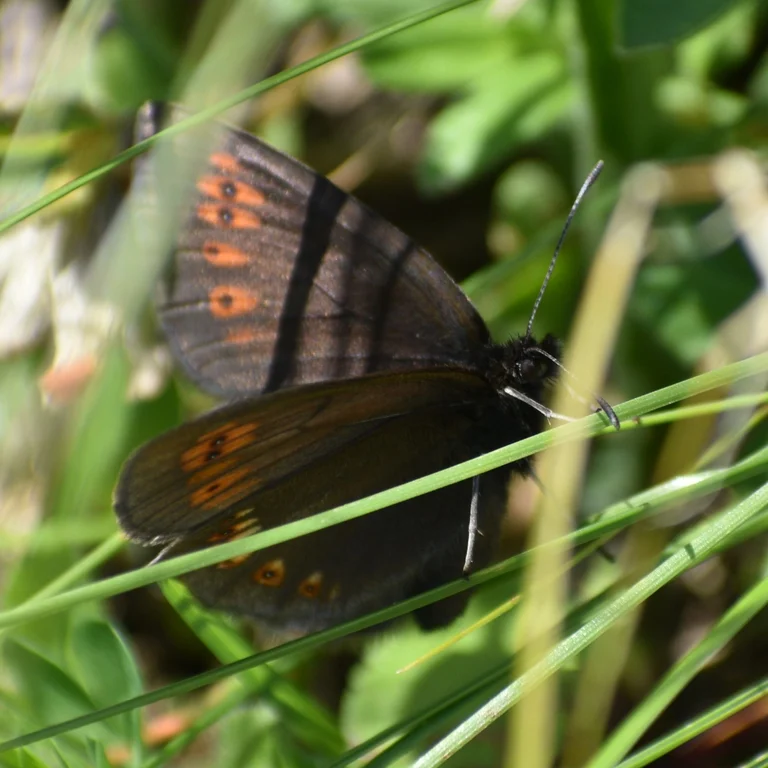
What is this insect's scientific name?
Erebia alberganus
